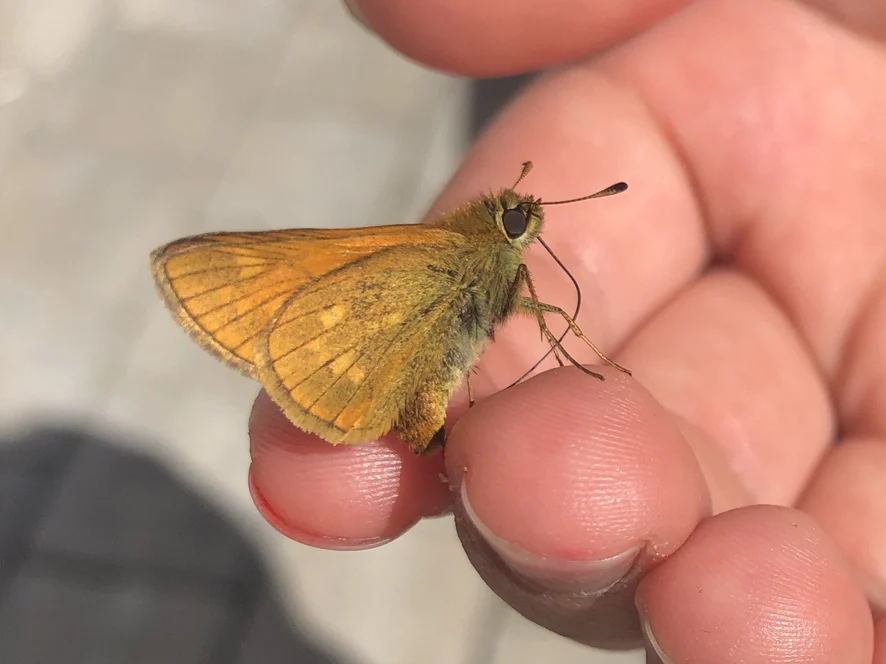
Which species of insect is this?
Ochlodes sylvanus (also Ochlodes venata)
